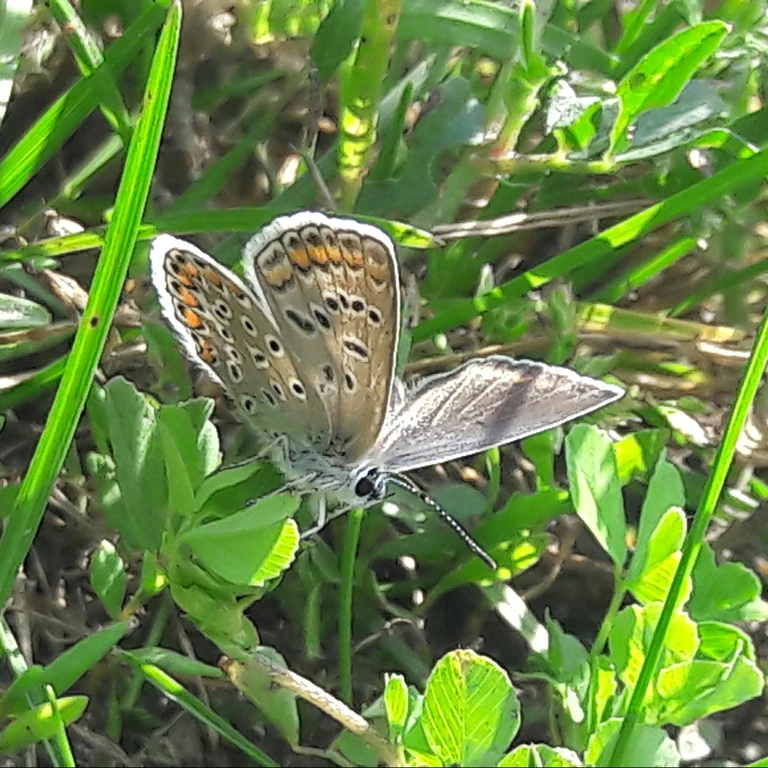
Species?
Polyommatus icarus
